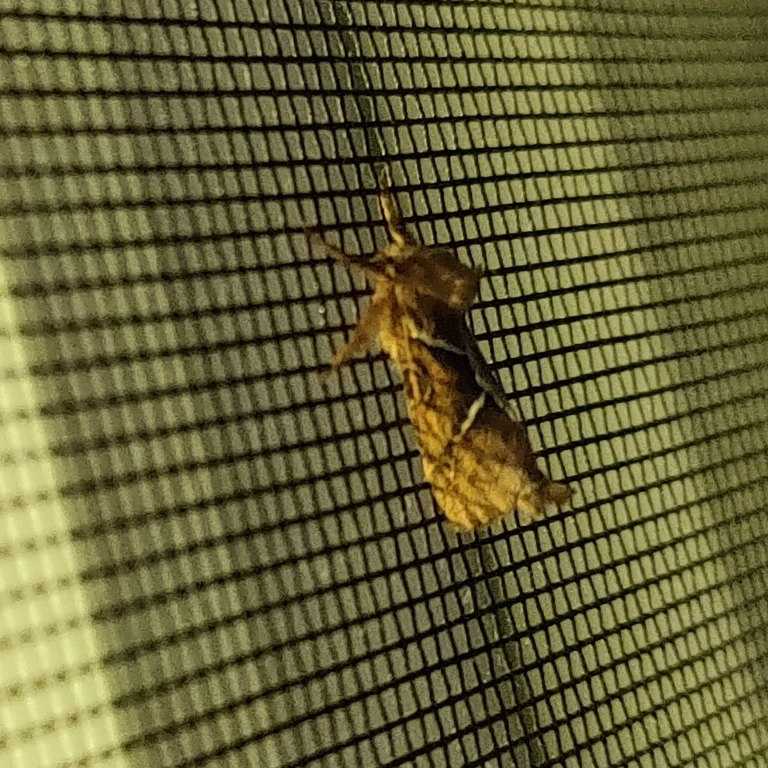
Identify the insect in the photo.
Triodia sylvina
